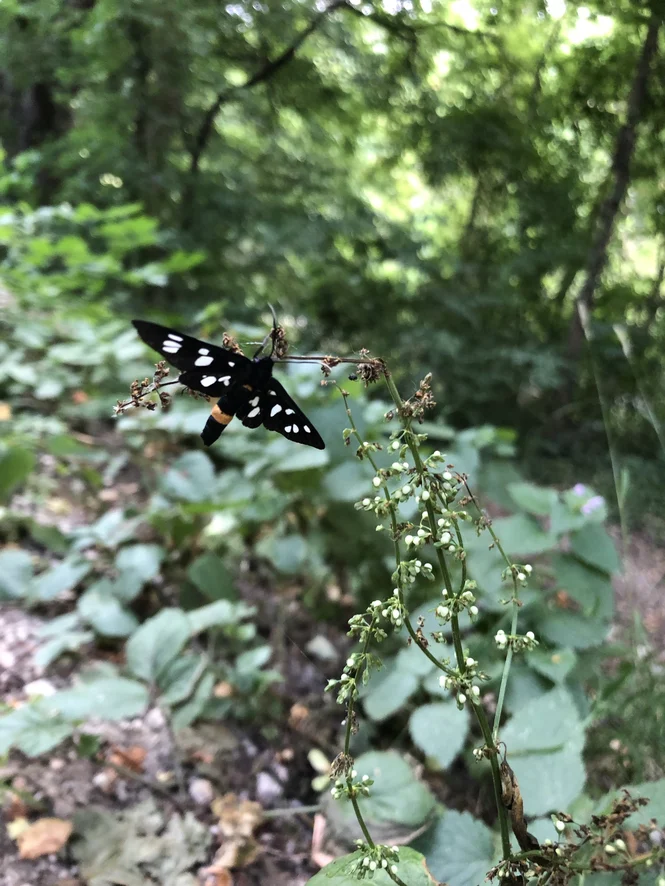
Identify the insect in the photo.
Amata phegea
